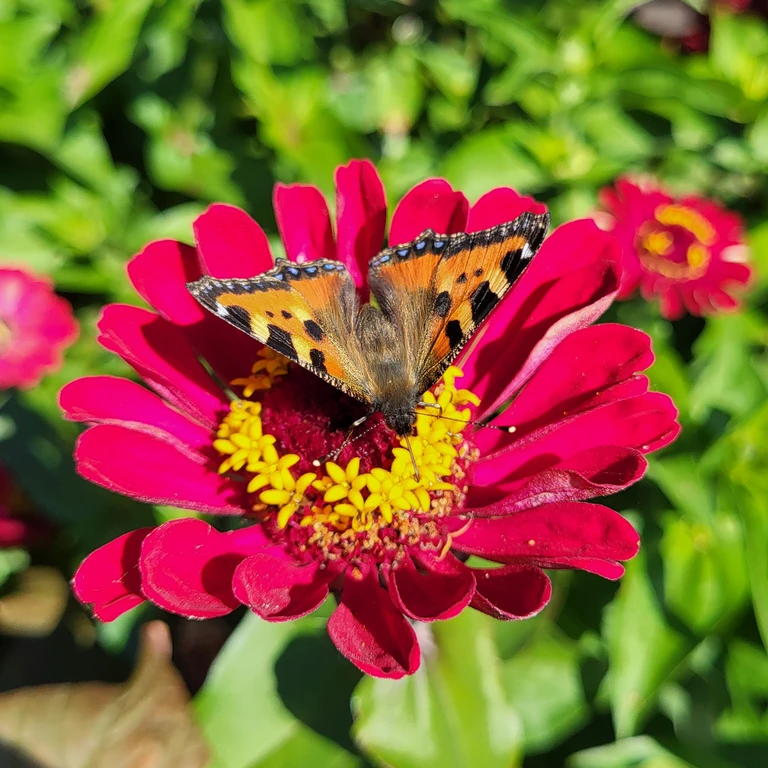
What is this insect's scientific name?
Aglais urticae
